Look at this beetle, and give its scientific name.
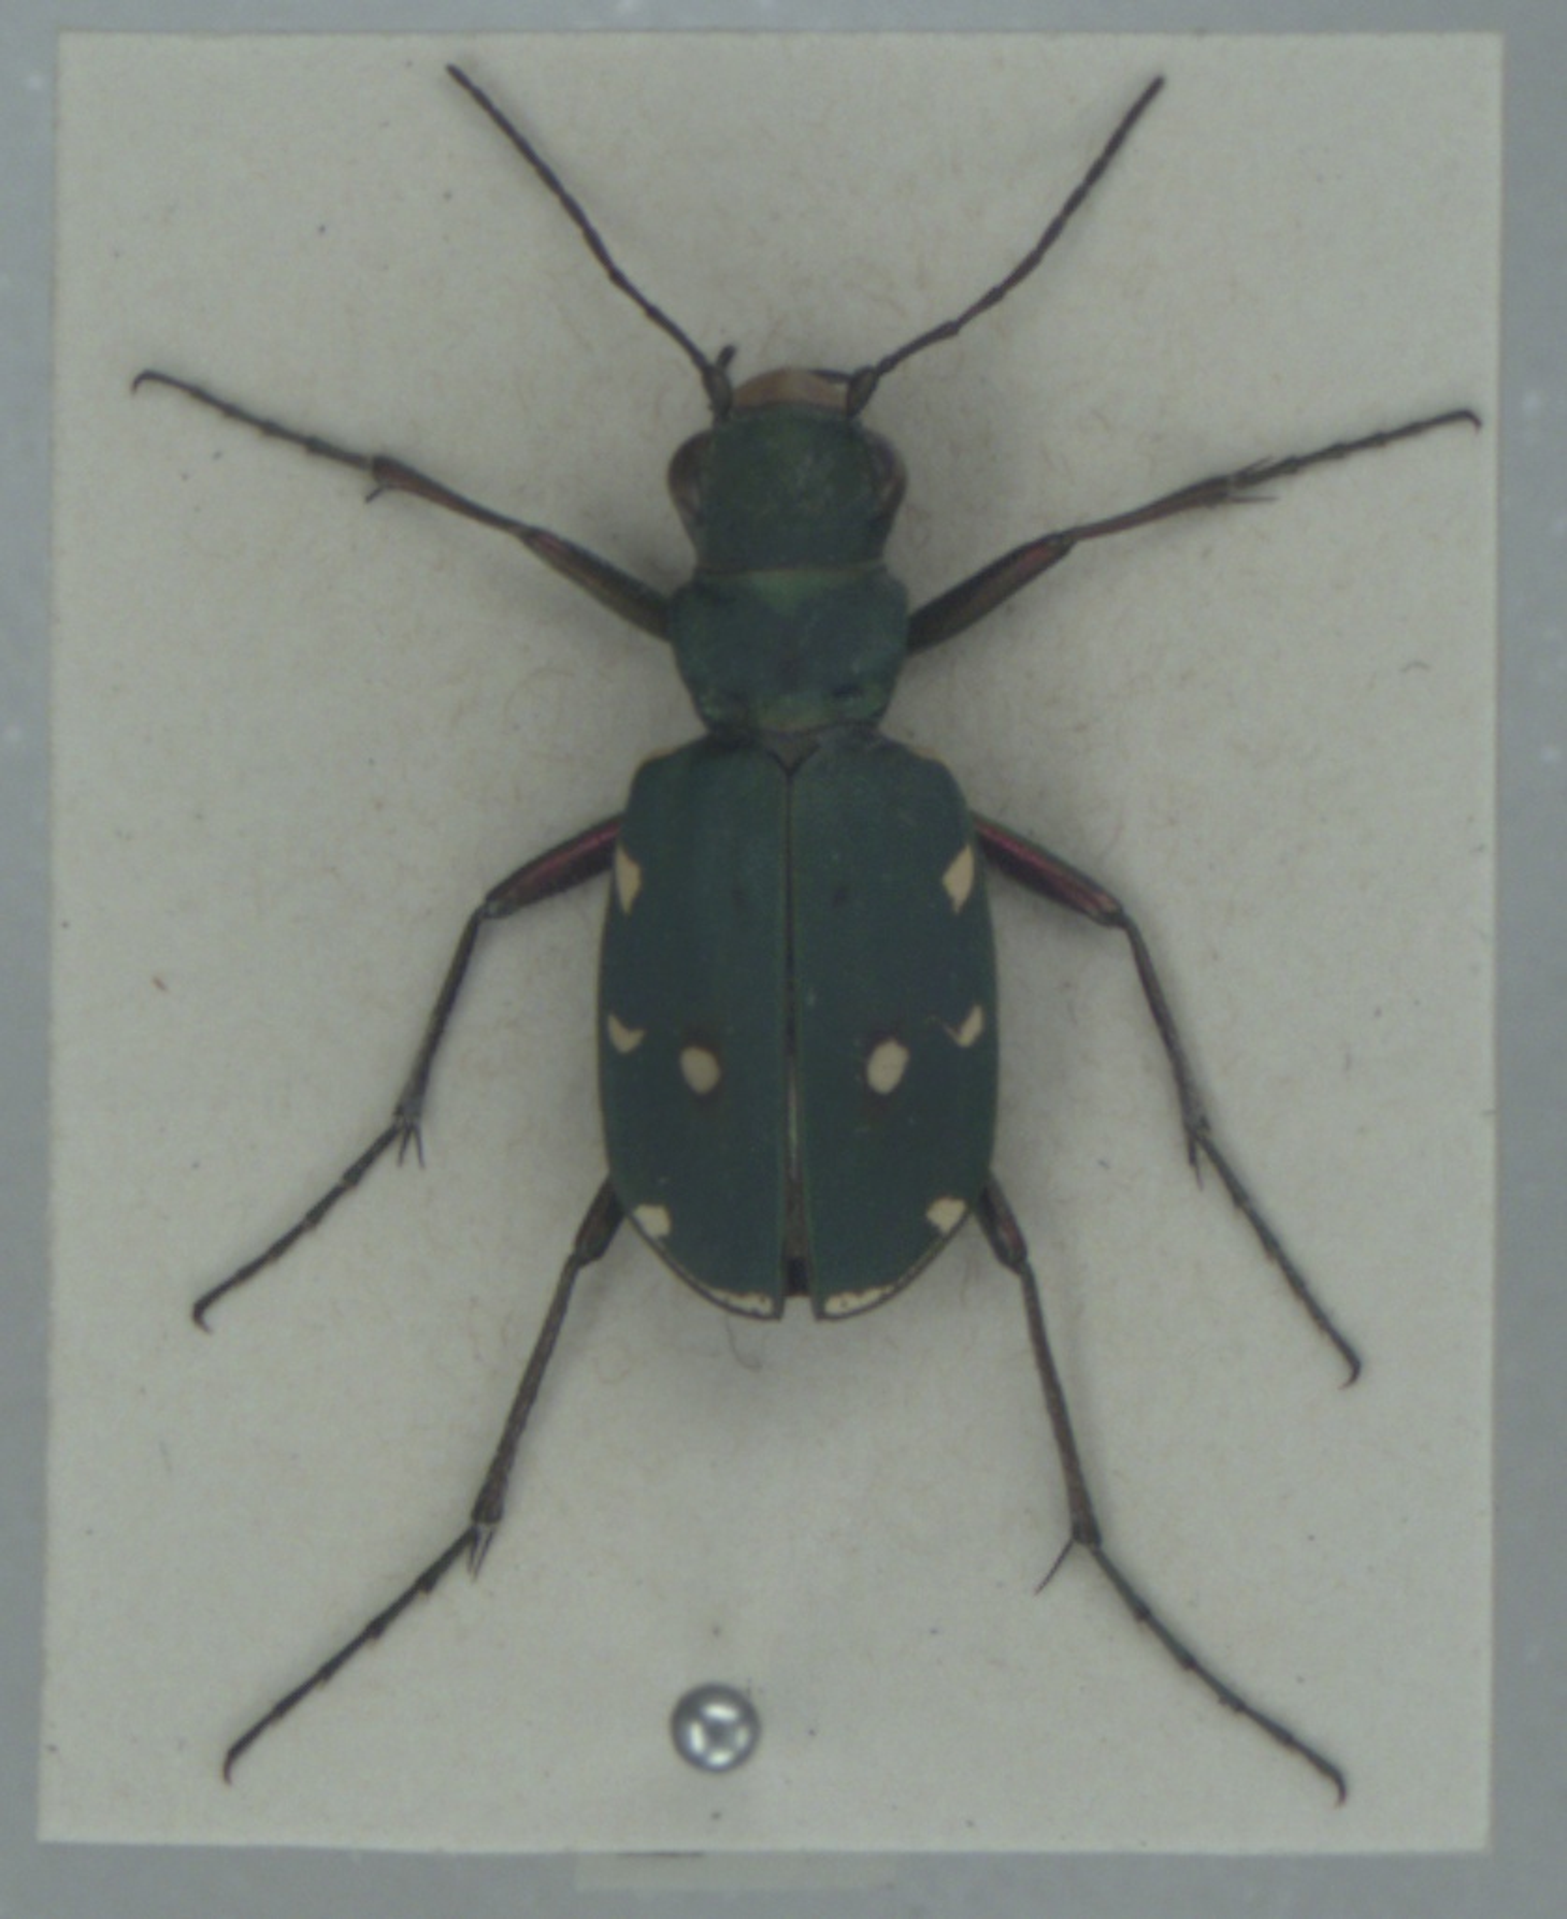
Cicindela campestris
